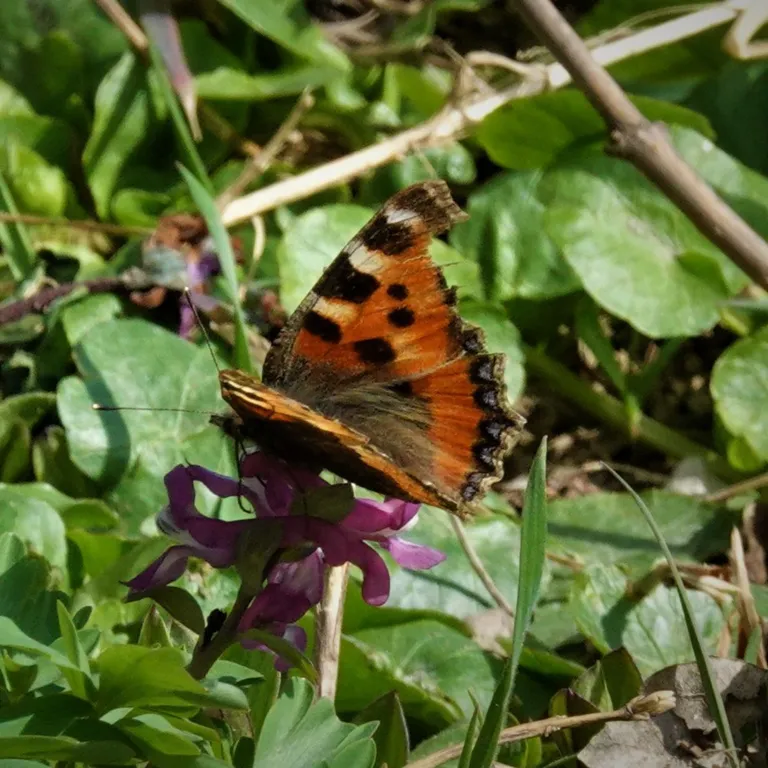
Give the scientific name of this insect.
Aglais urticae
